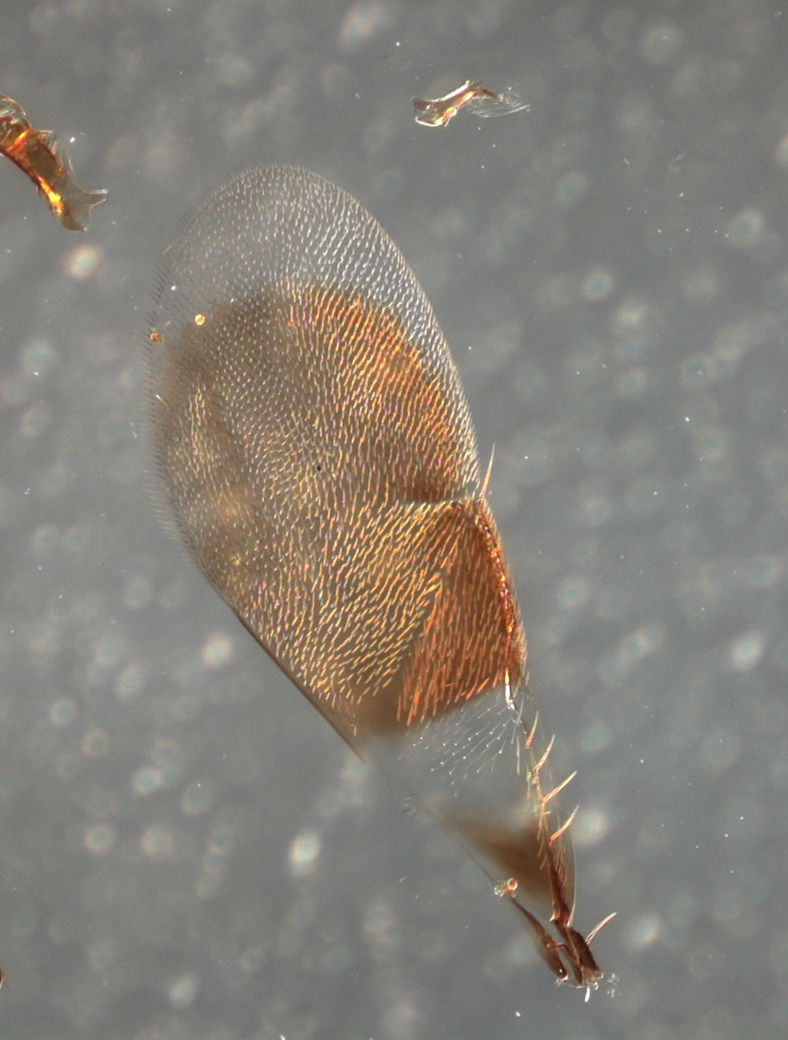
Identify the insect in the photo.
Achrysopophagus nigricornis
